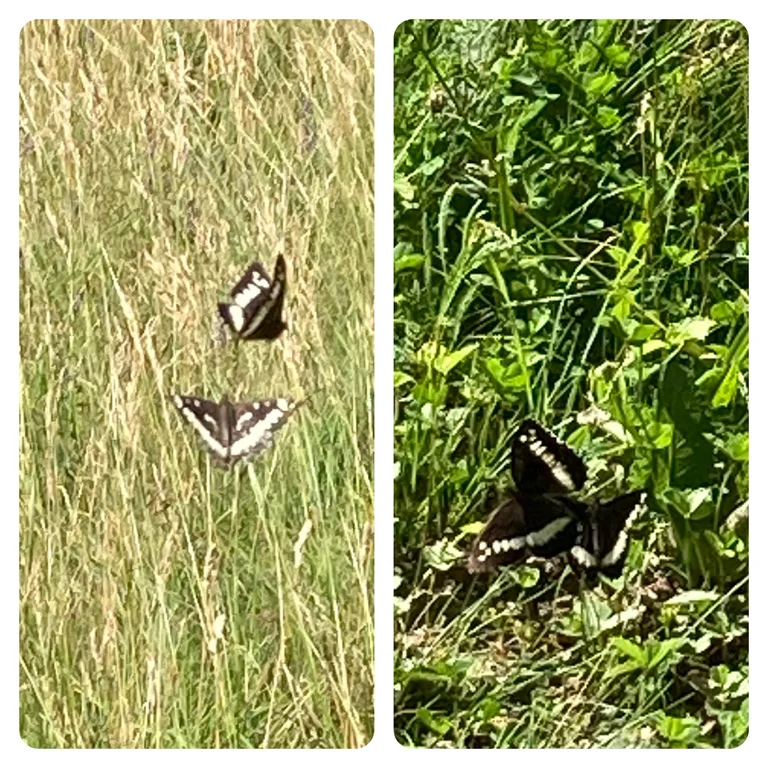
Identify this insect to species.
Brintesia circe
